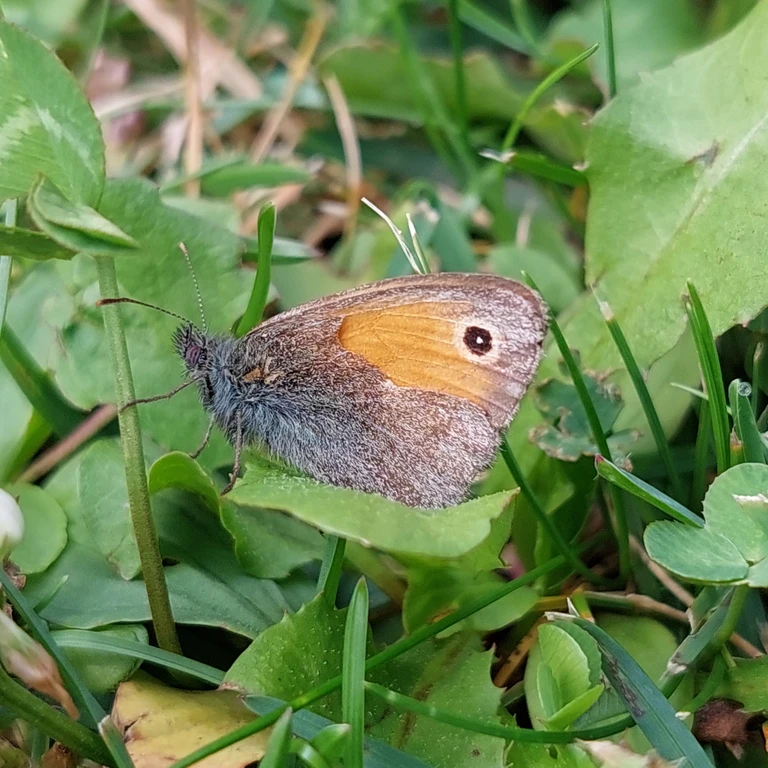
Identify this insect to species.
Coenonympha pamphilus
